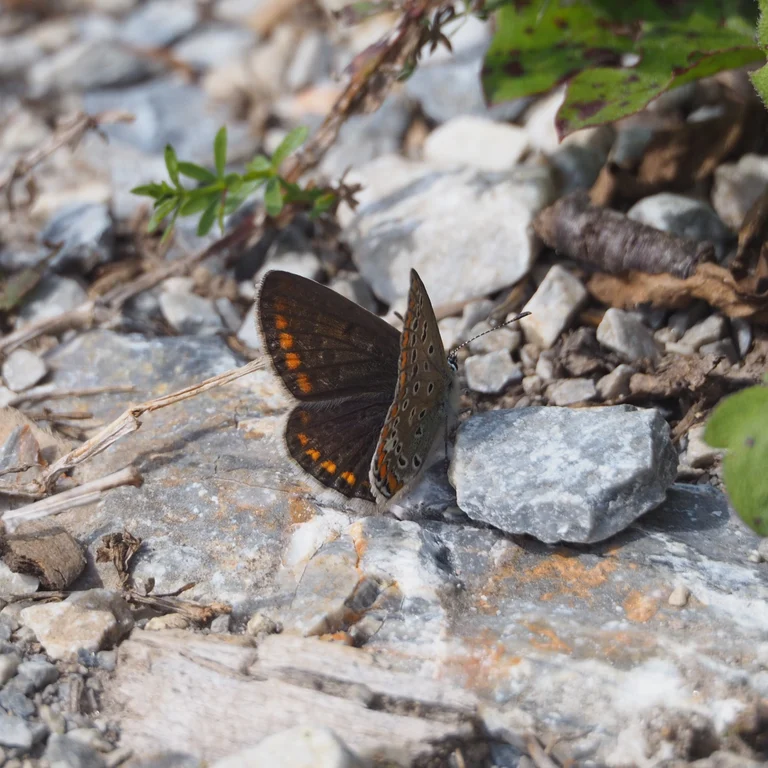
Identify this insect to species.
Polyommatus icarus
